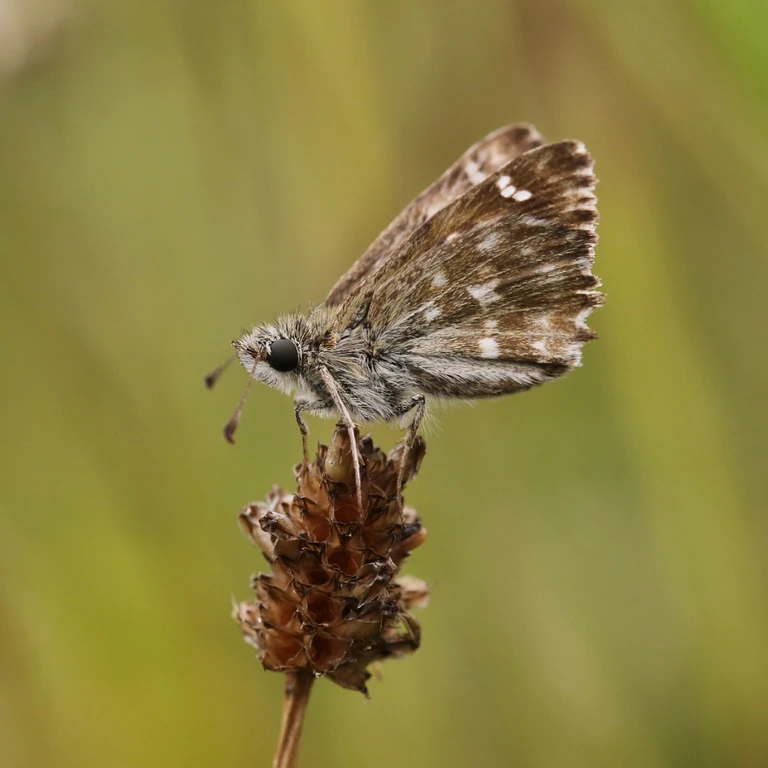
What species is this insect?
Carcharodus alceae
